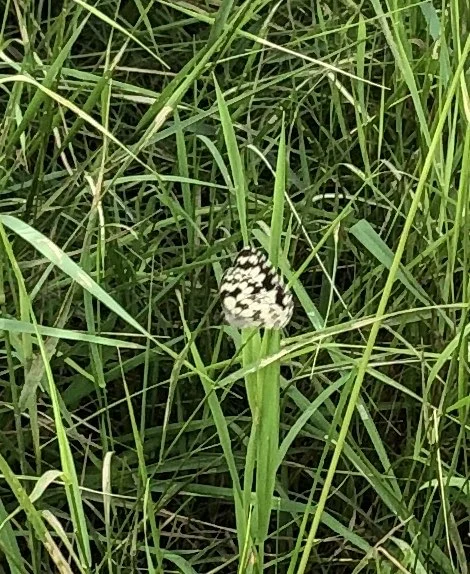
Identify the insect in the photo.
Melanargia galathea
